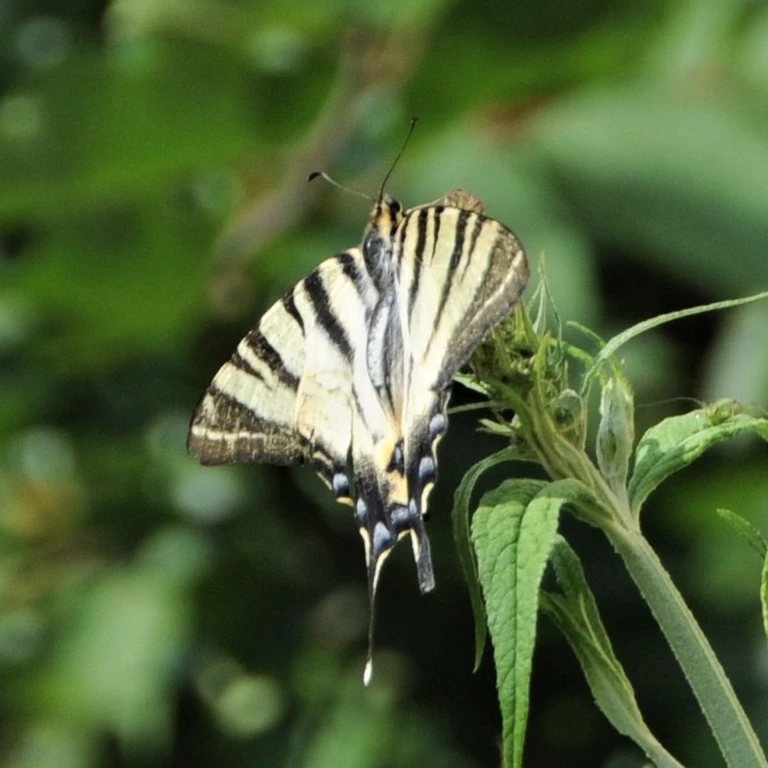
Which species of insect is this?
Iphiclides podalirius
